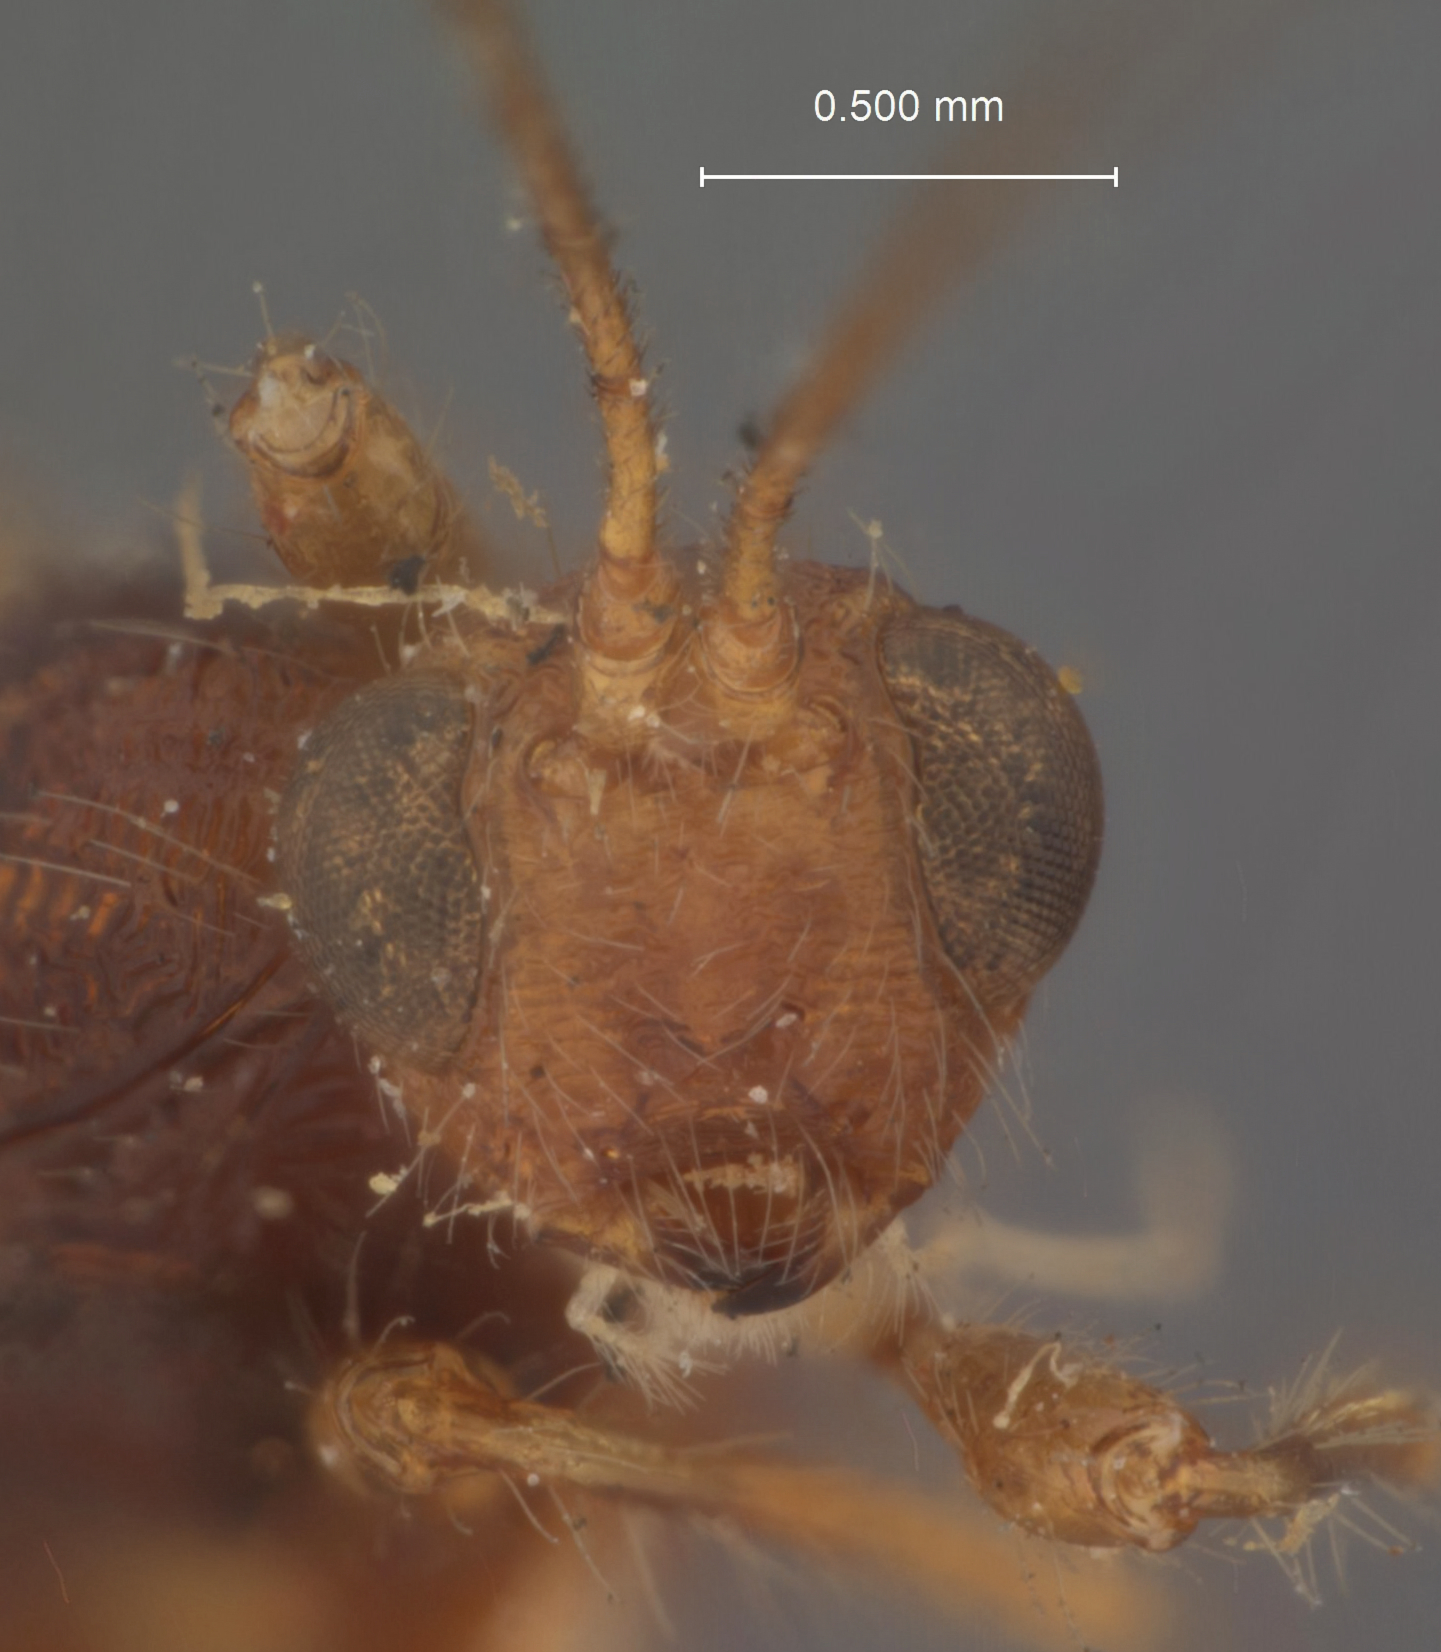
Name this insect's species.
Spathius butuanensis
